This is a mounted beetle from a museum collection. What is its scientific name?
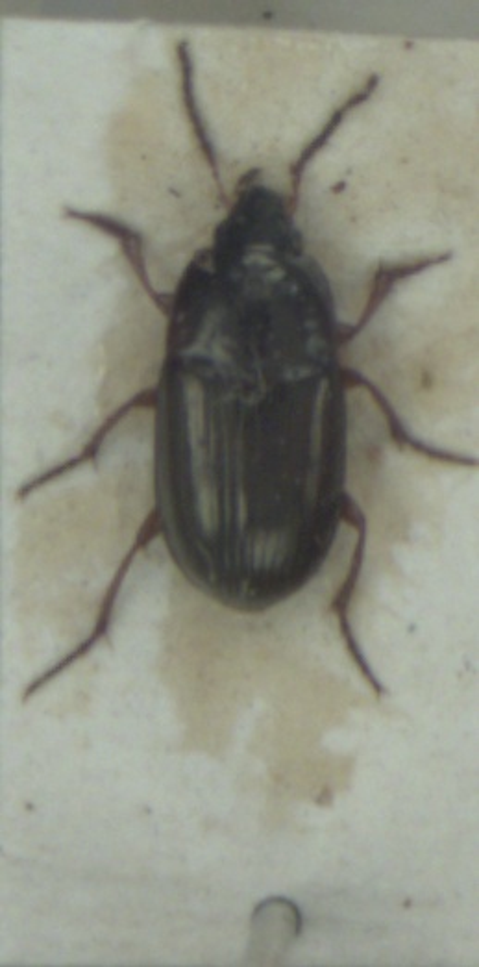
Amara familiaris
